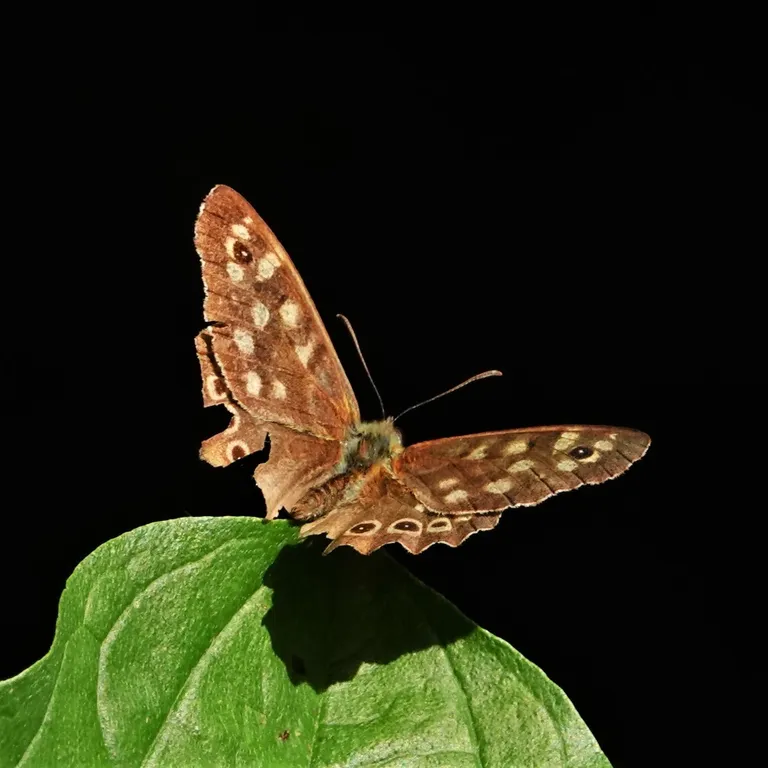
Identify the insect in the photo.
Pararge aegeria
